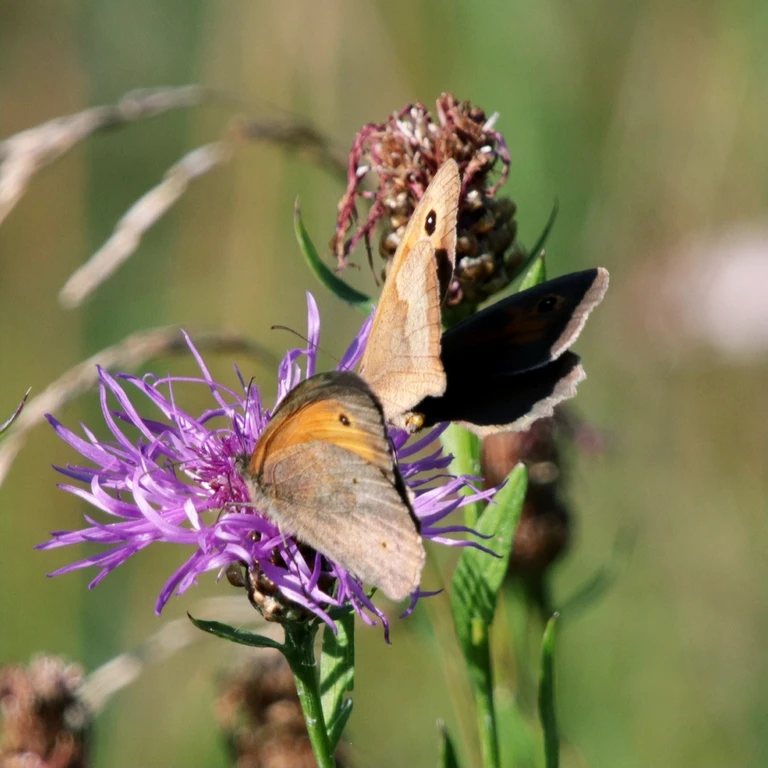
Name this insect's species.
Maniola jurtina
